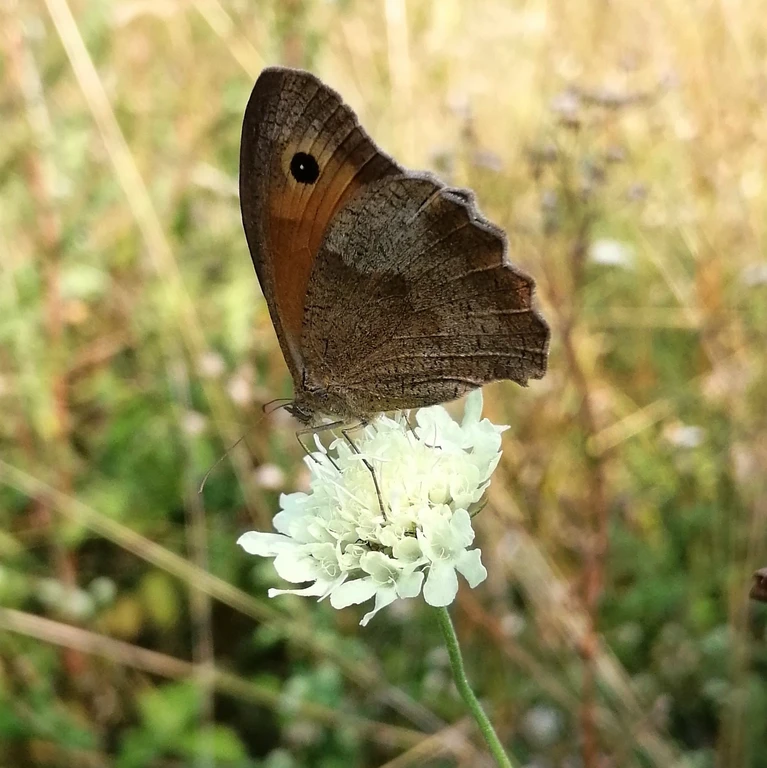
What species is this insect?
Maniola jurtina
